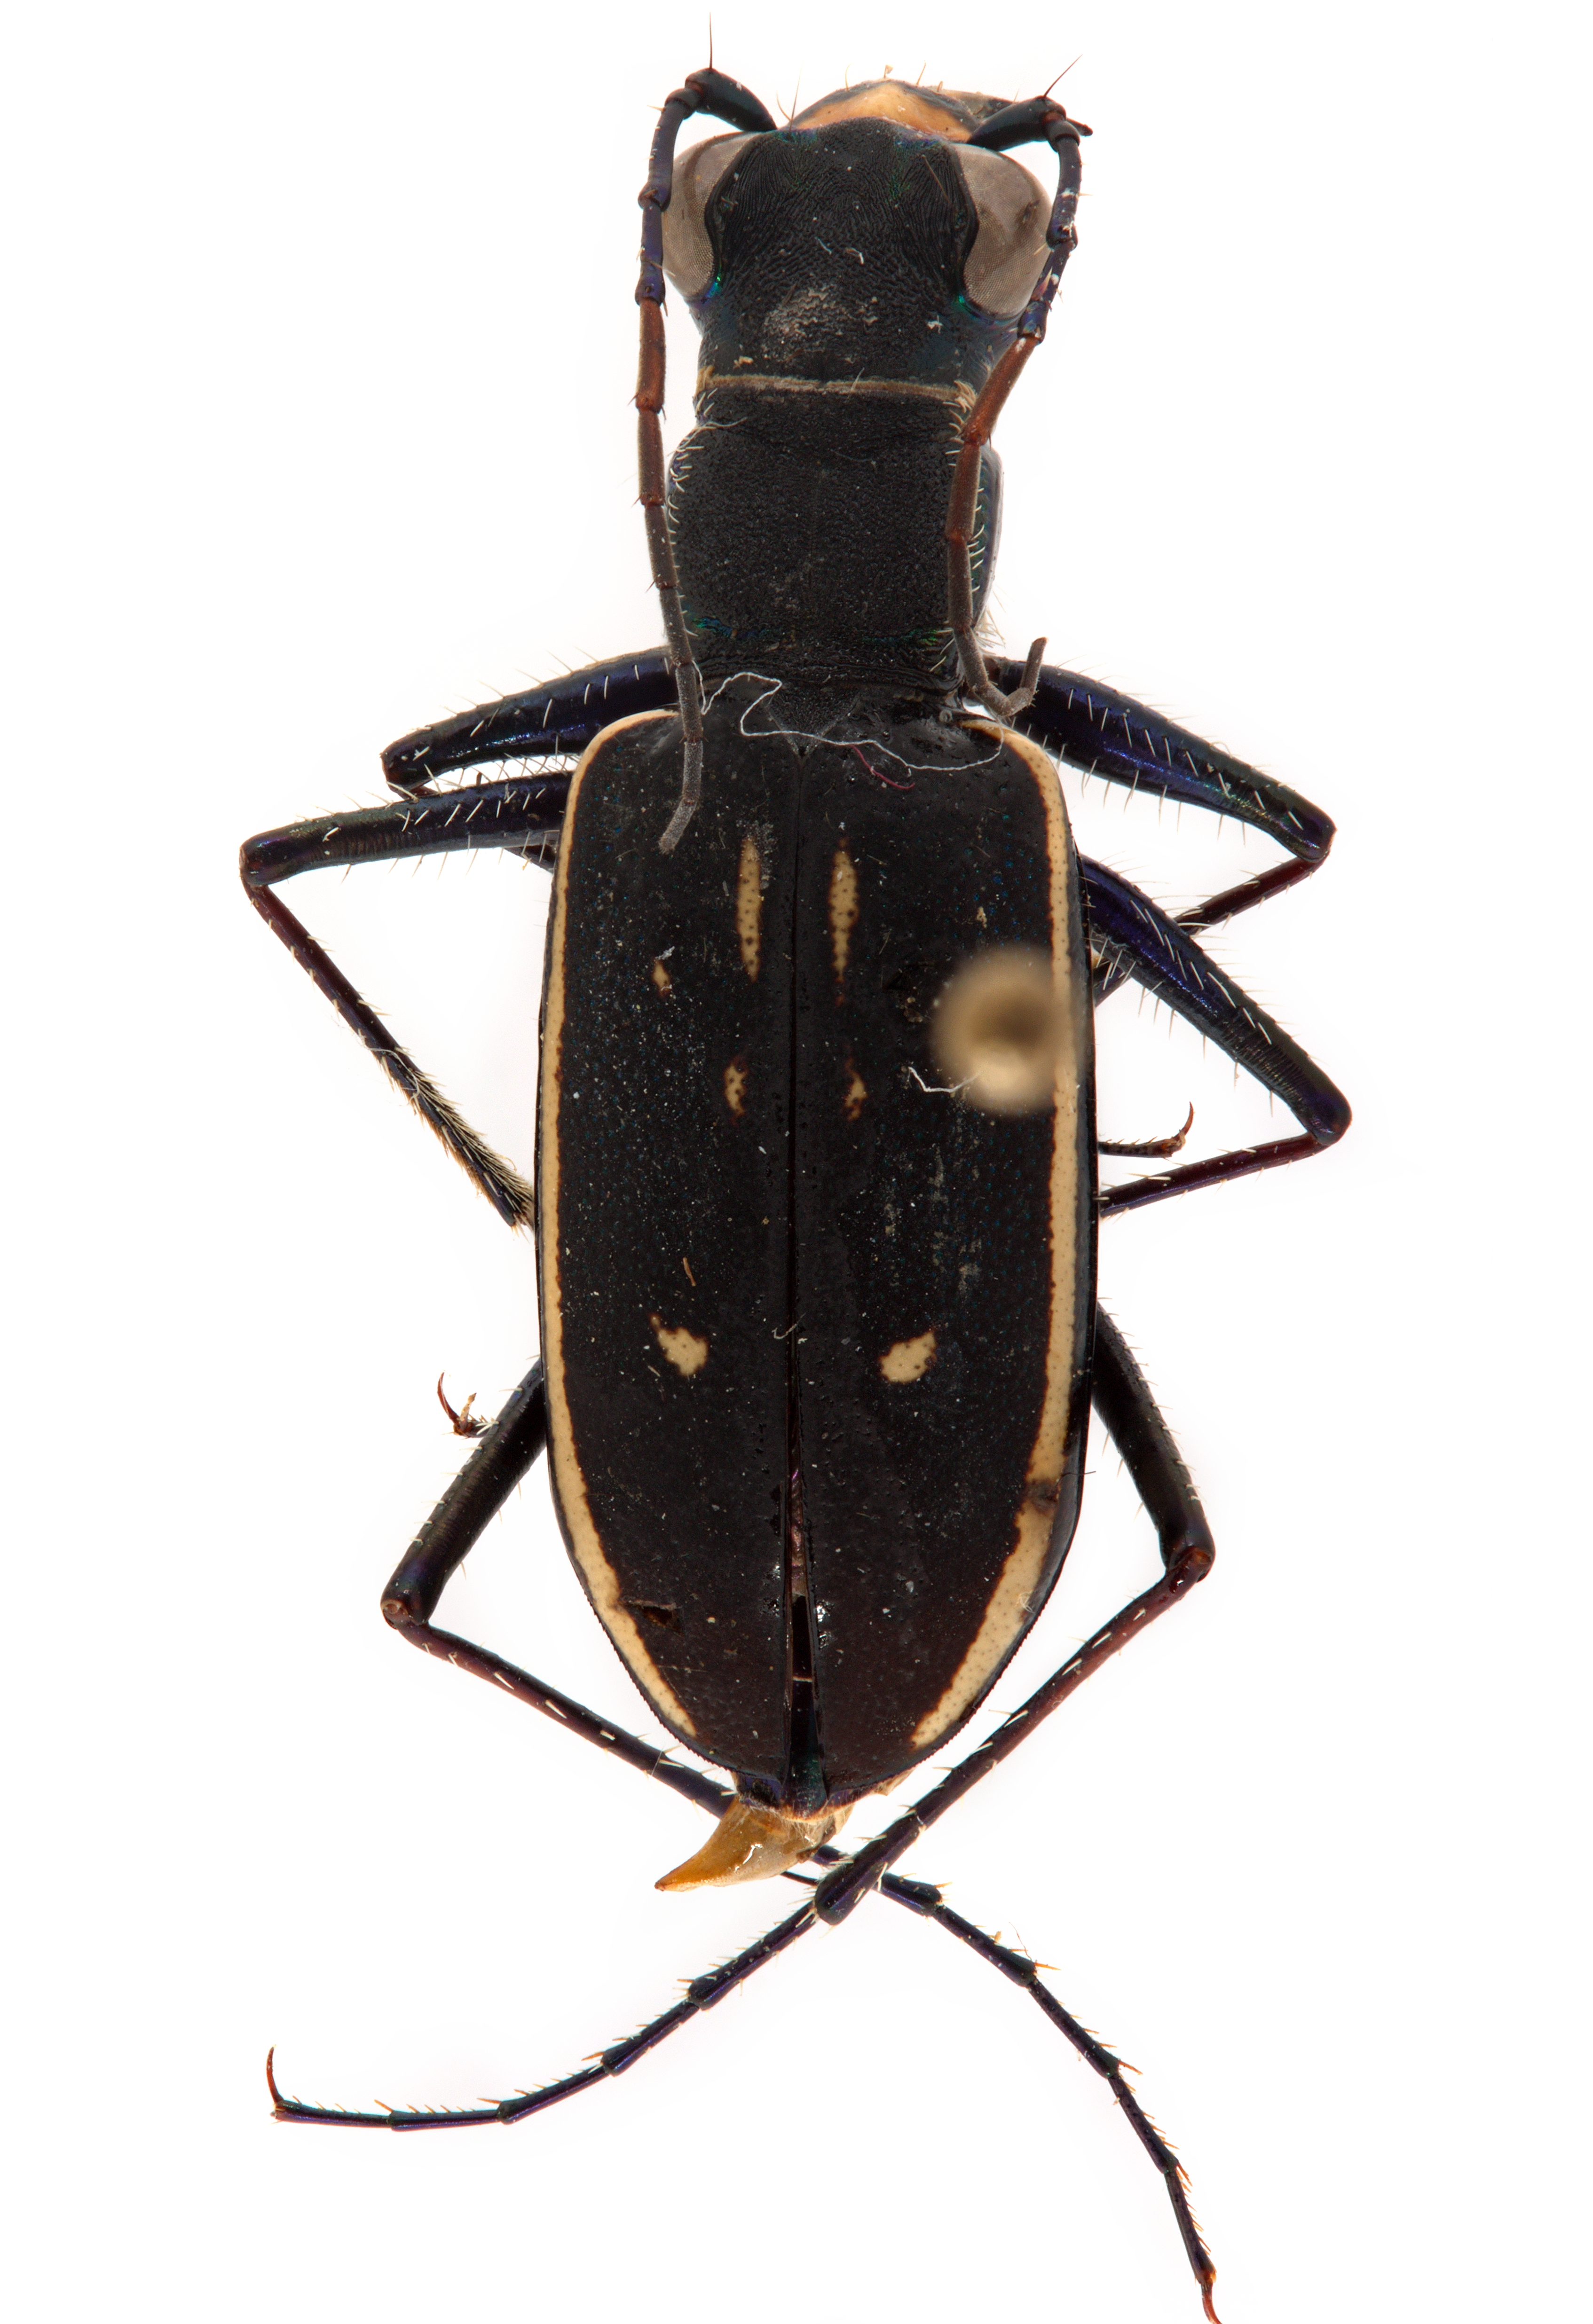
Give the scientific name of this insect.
Ropaloteres cinctus
